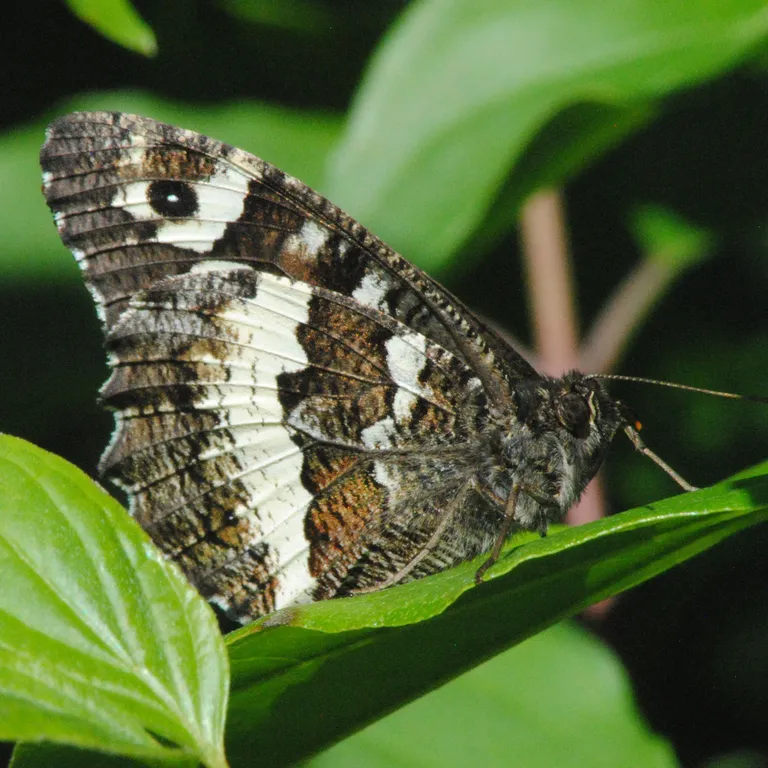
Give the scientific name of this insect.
Brintesia circe
